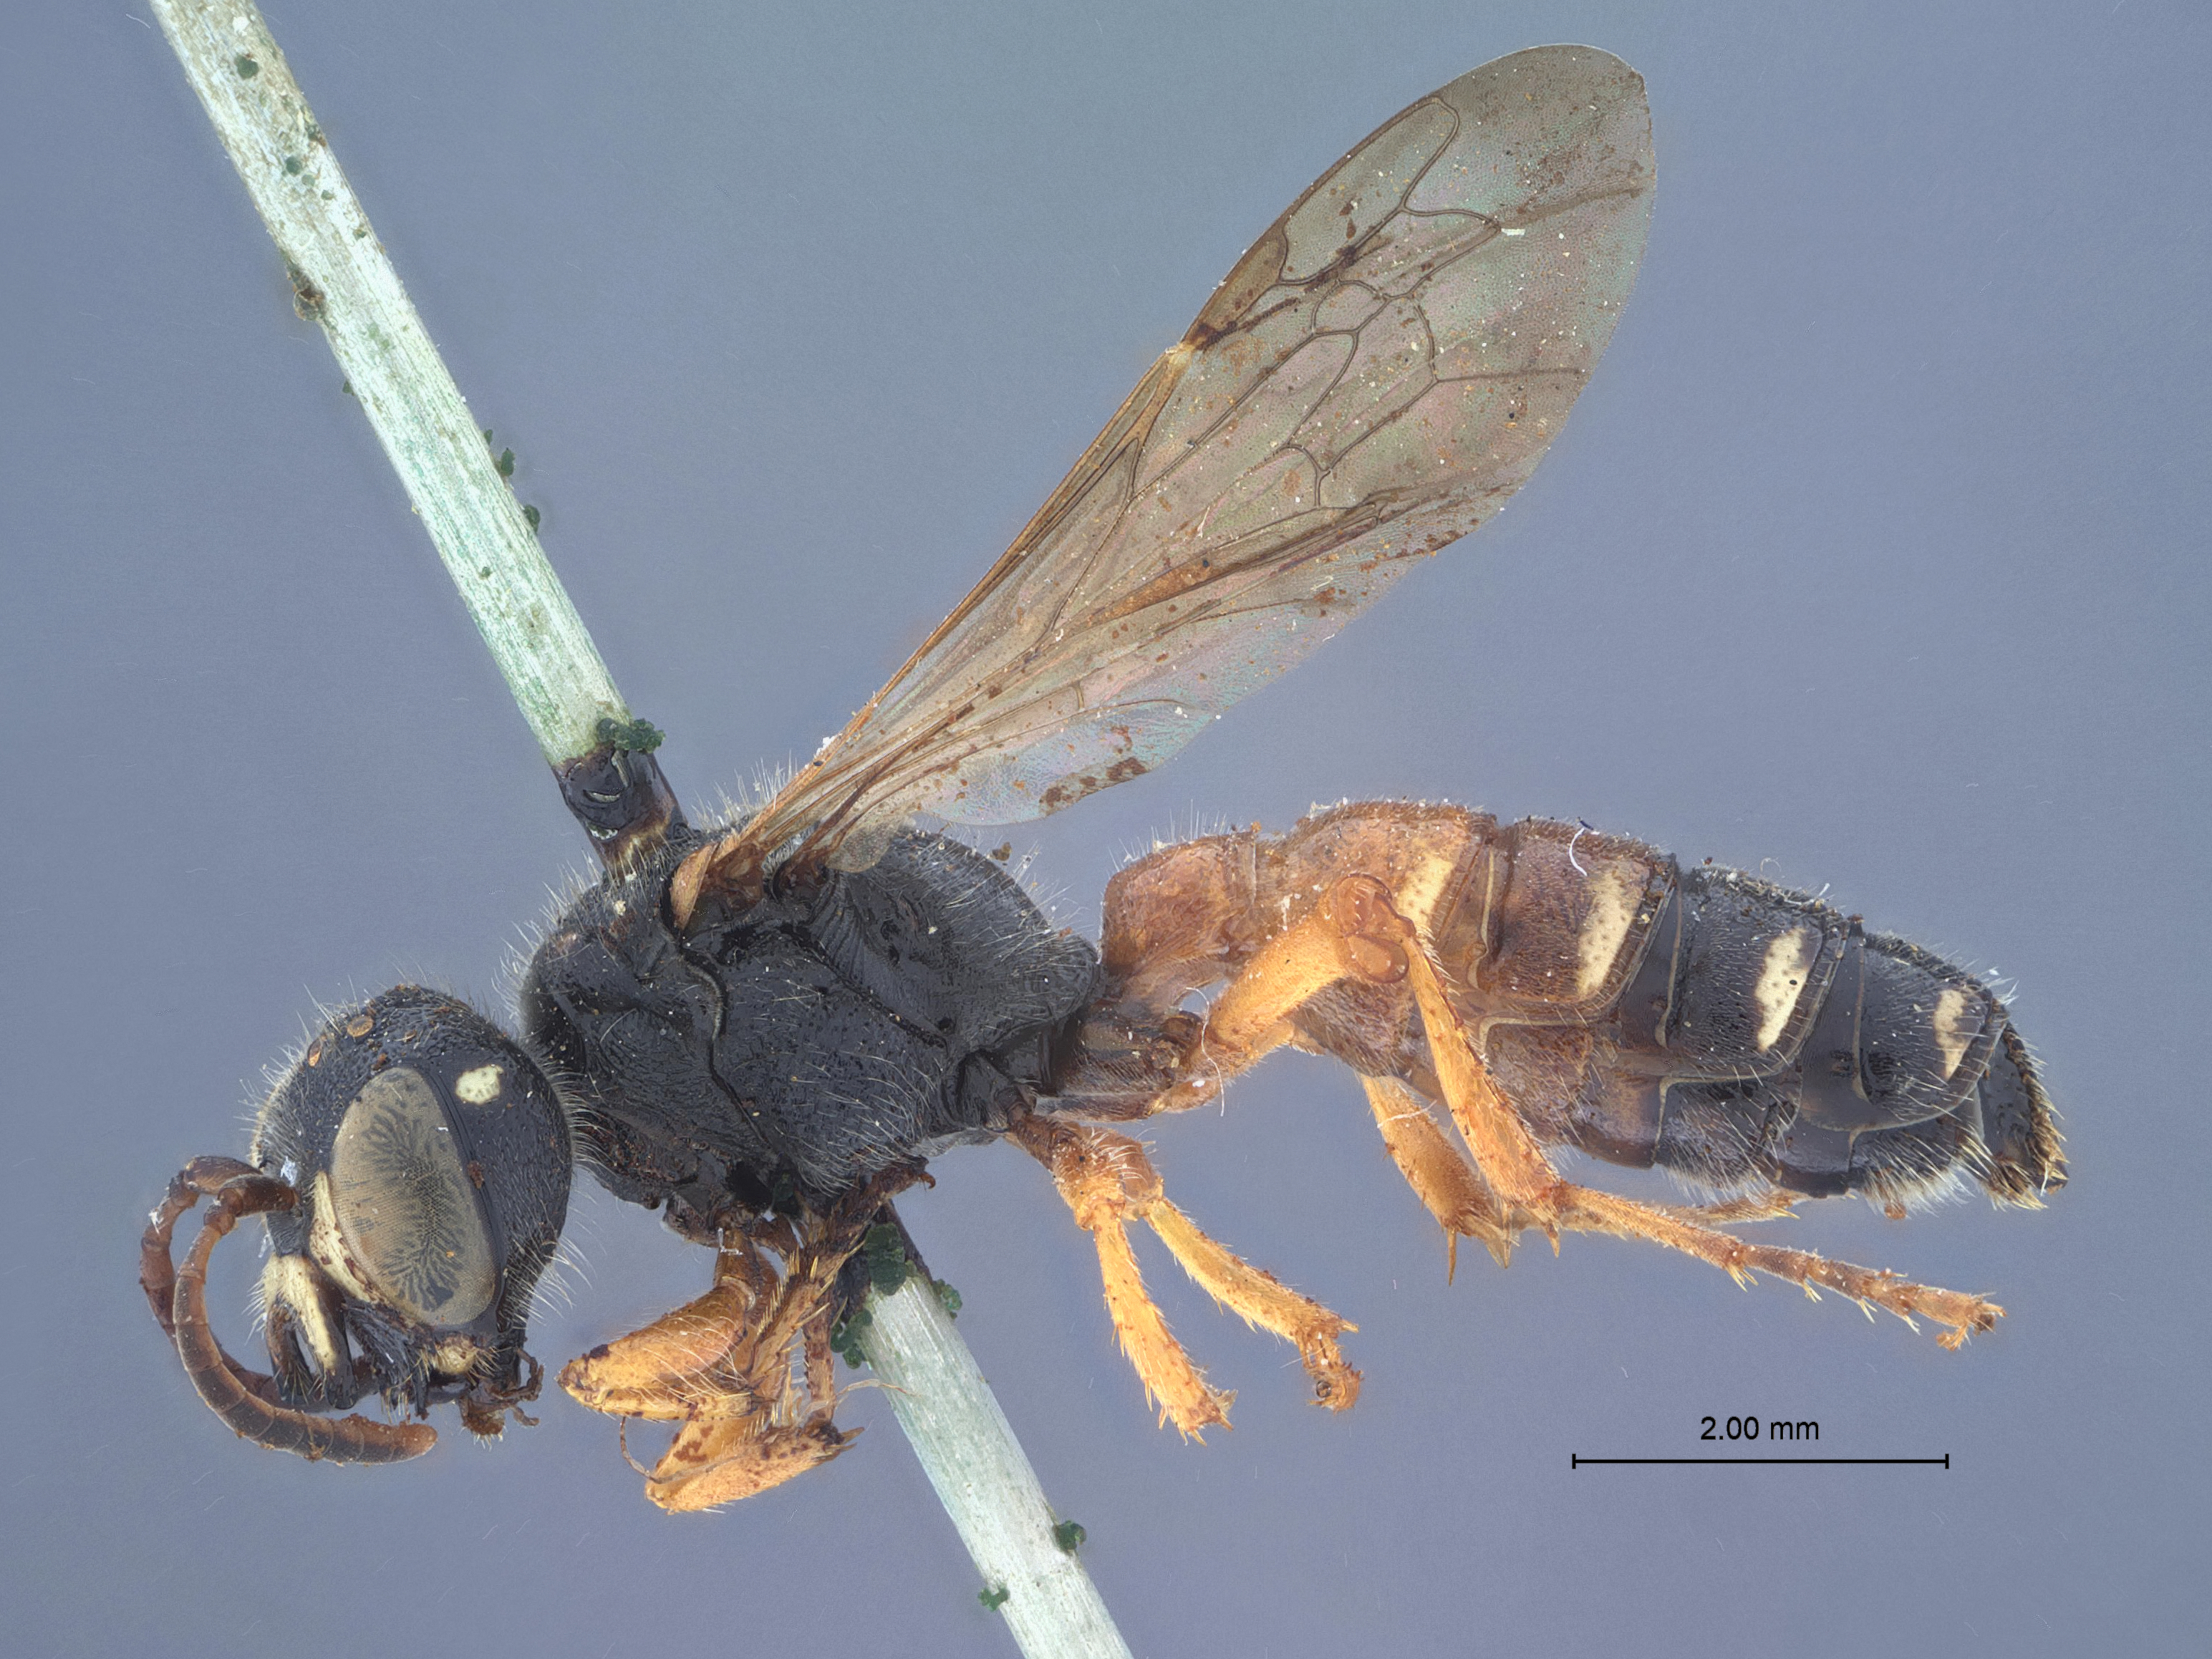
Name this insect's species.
Cerceris falcifera
